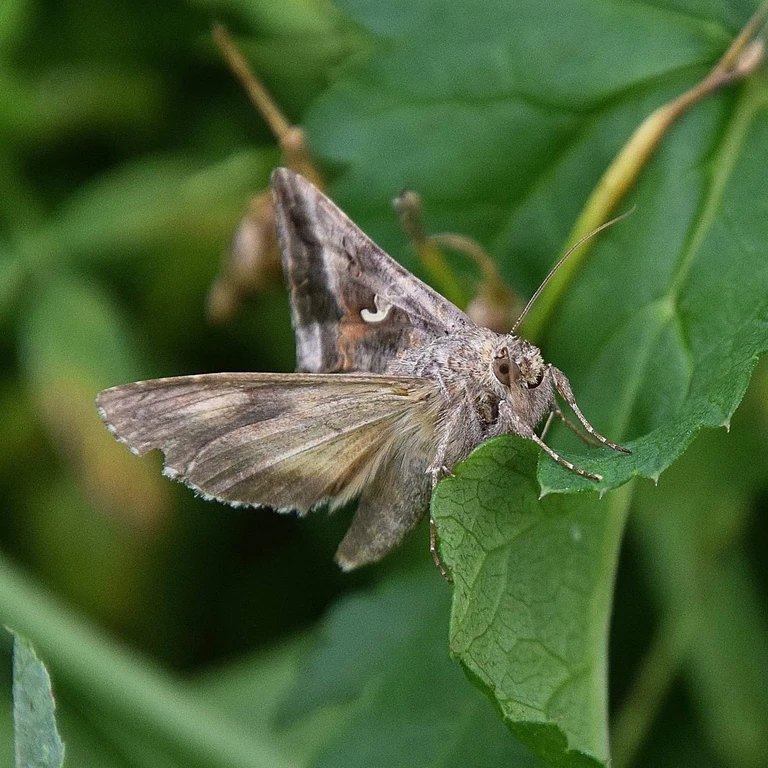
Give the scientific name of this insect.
Autographa gamma
